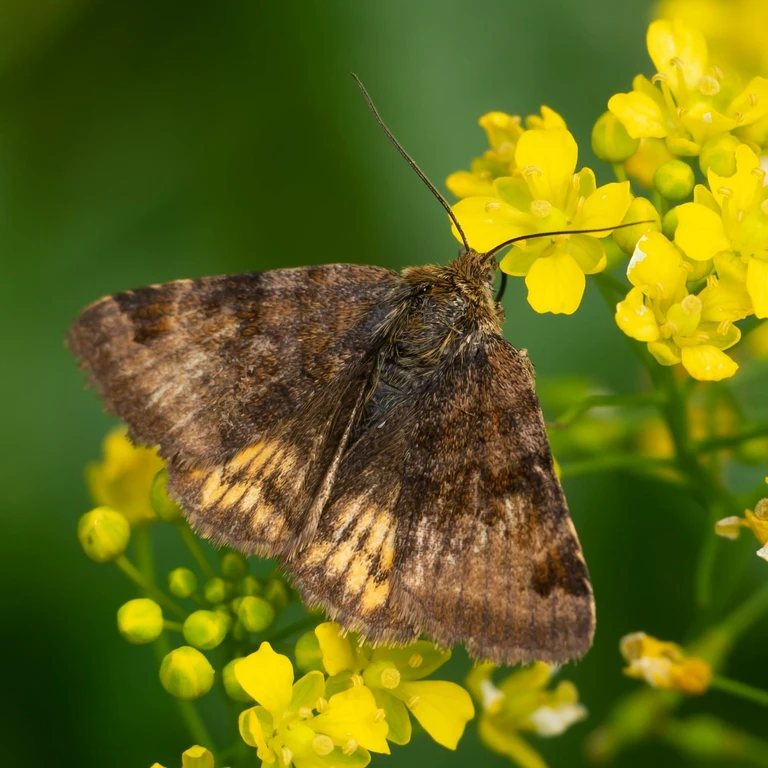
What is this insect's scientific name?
Euclidia glyphica
